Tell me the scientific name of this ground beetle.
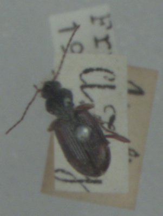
Bembidion tetracolum
